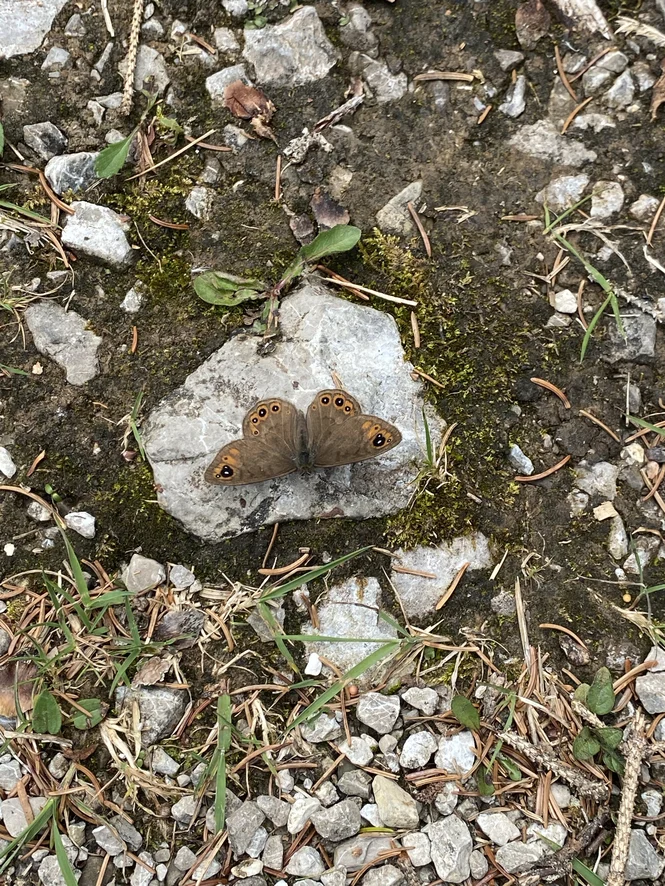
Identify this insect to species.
Lasiommata petropolitana (also Pararge petropolitana)
